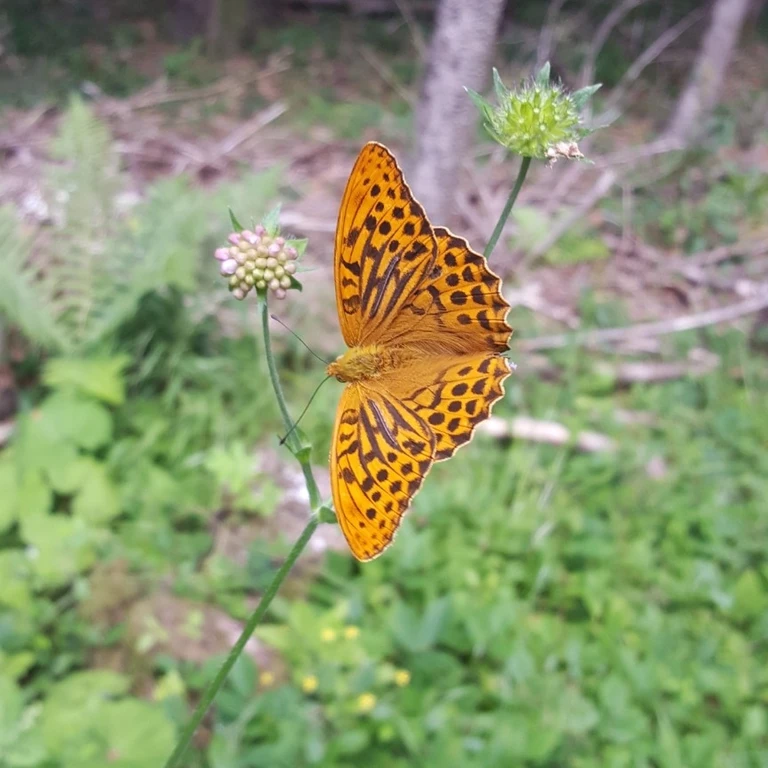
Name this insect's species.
Argynnis paphia
